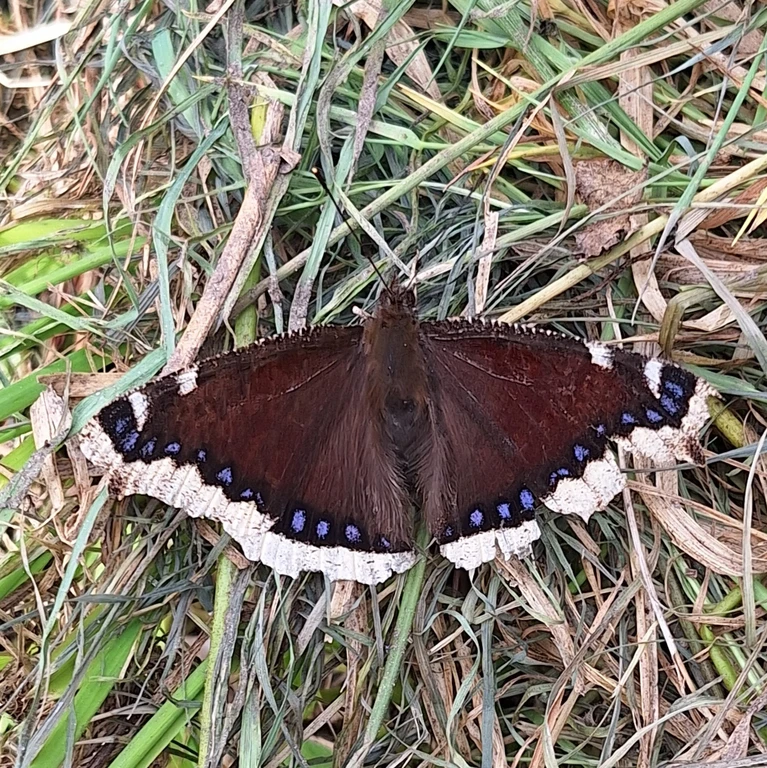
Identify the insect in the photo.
Nymphalis antiopa
